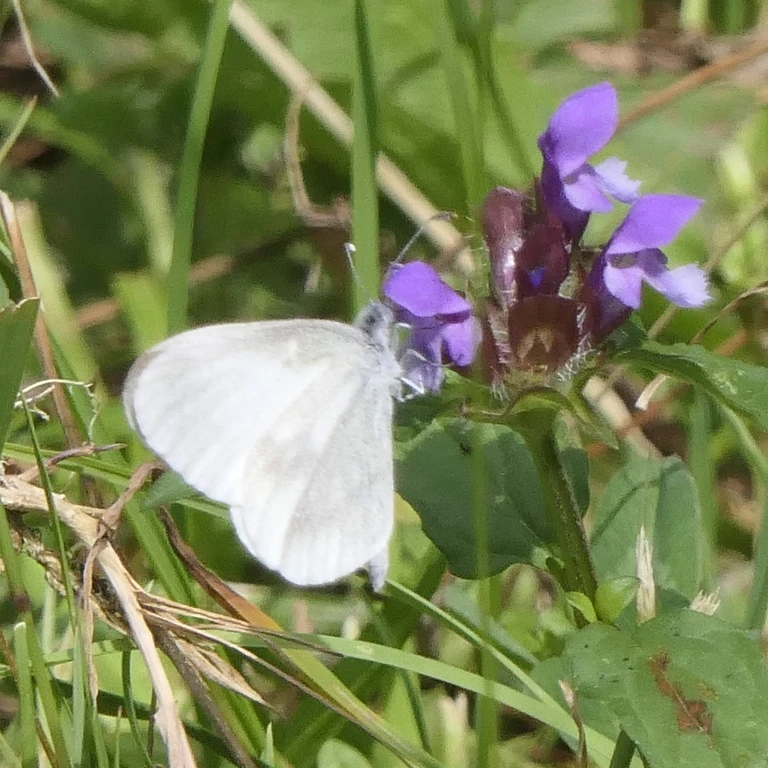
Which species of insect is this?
Leptidea sinapis/juvernica
